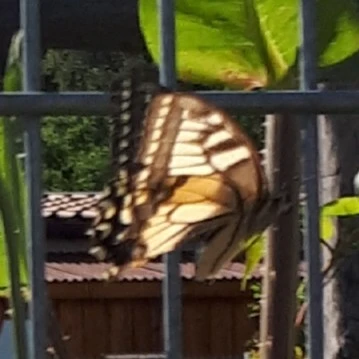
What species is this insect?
Papilio machaon
